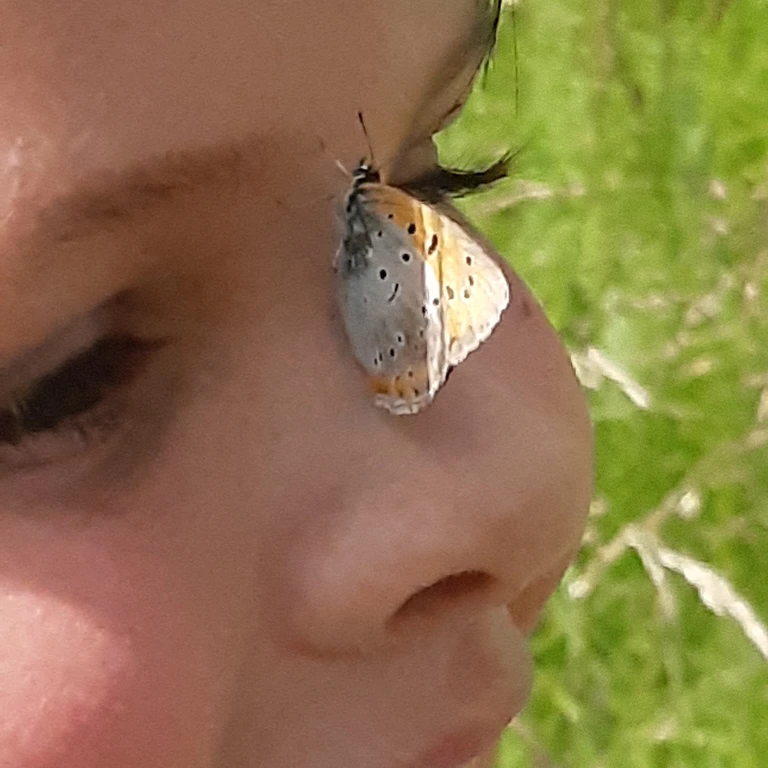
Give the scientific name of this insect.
Lycaena dispar
